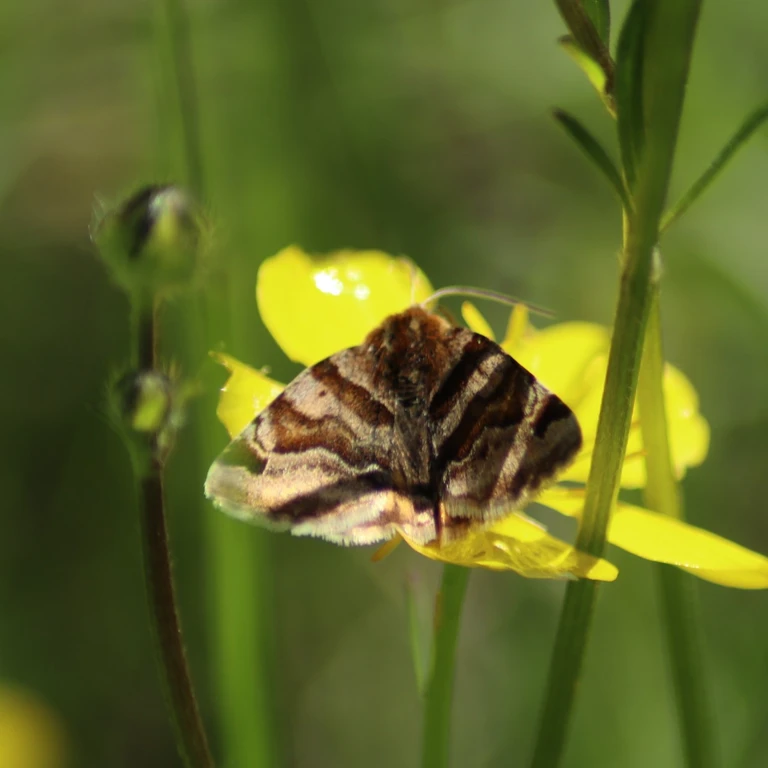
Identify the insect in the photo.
Euclidia glyphica
